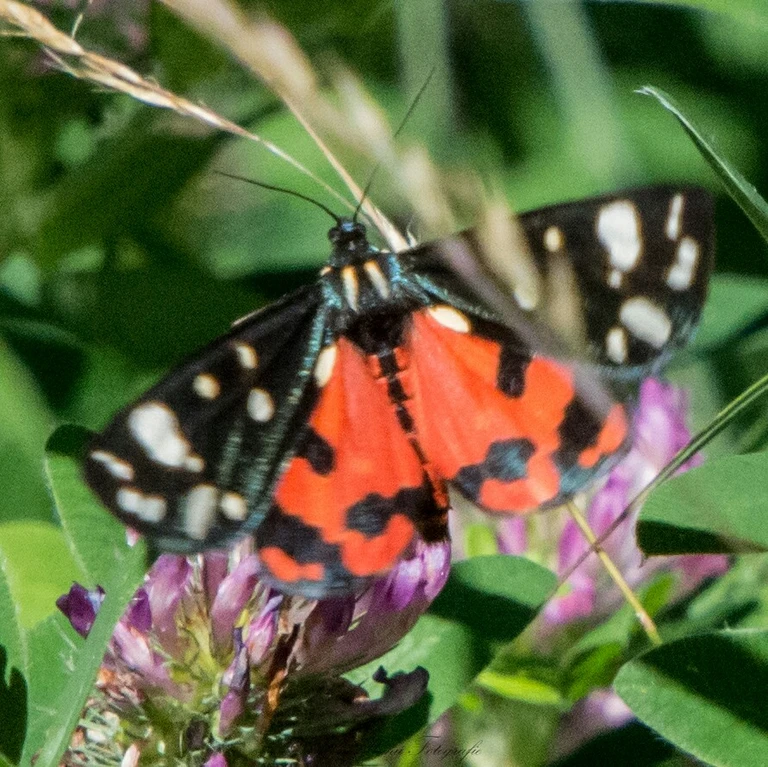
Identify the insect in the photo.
Callimorpha dominula
